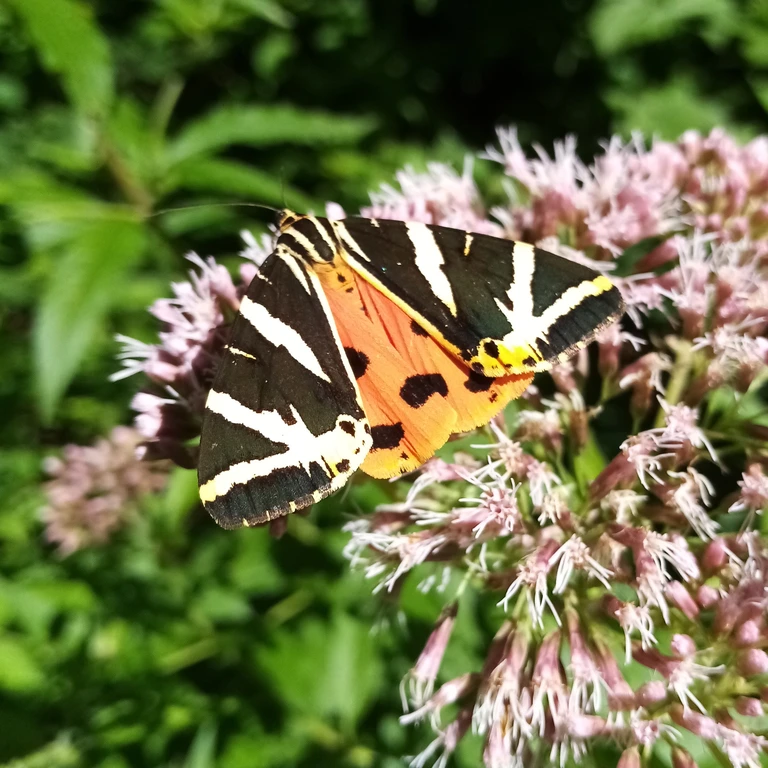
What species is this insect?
Euplagia quadripunctaria
